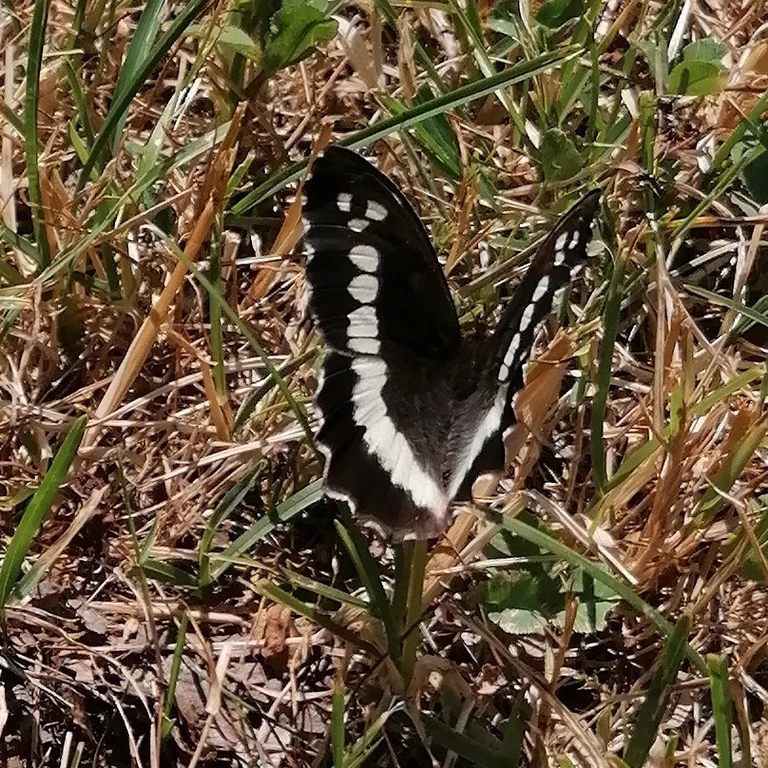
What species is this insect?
Brintesia circe
